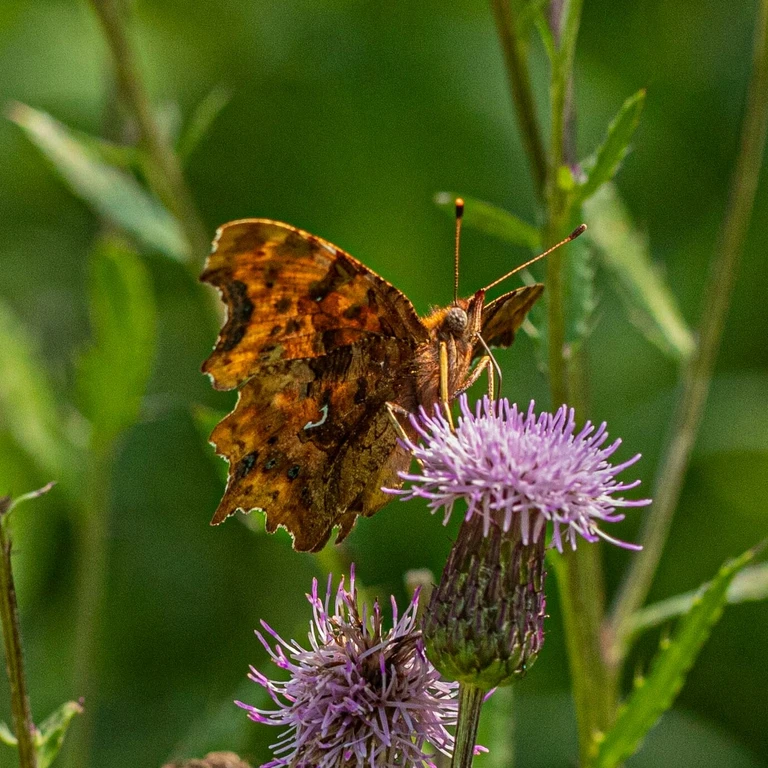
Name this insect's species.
Polygonia c-album
